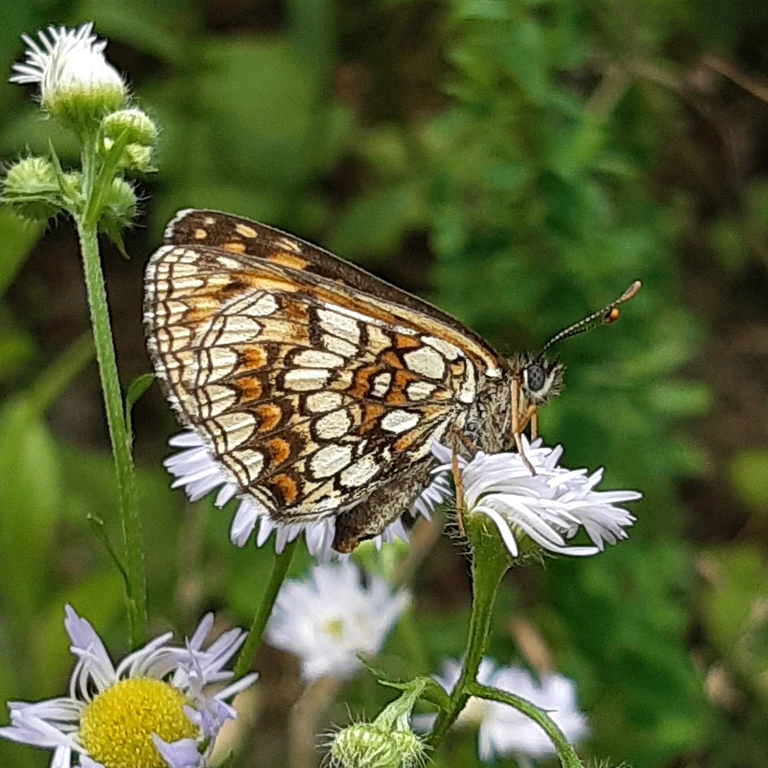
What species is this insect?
Melitaea athalia
